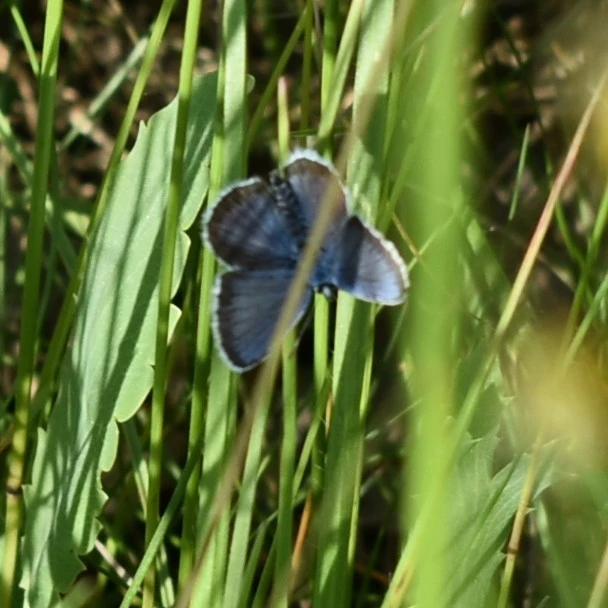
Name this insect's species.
Plebejus argus
